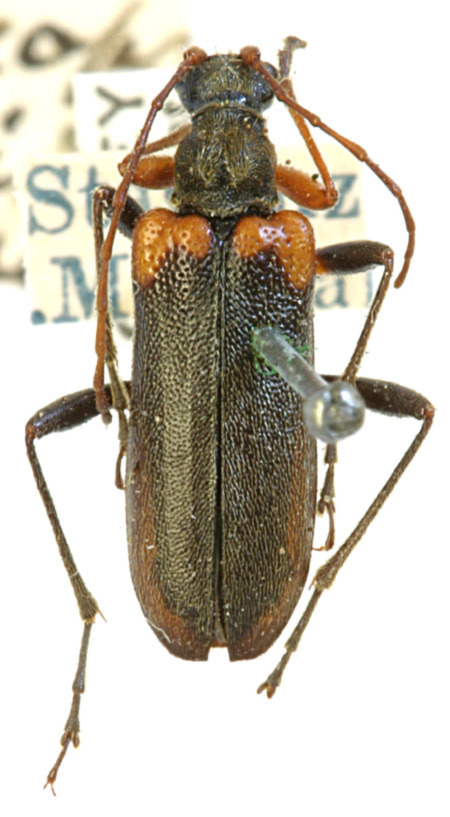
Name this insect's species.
Leptacmaeops basalis (also Cortodera cubitalis)
